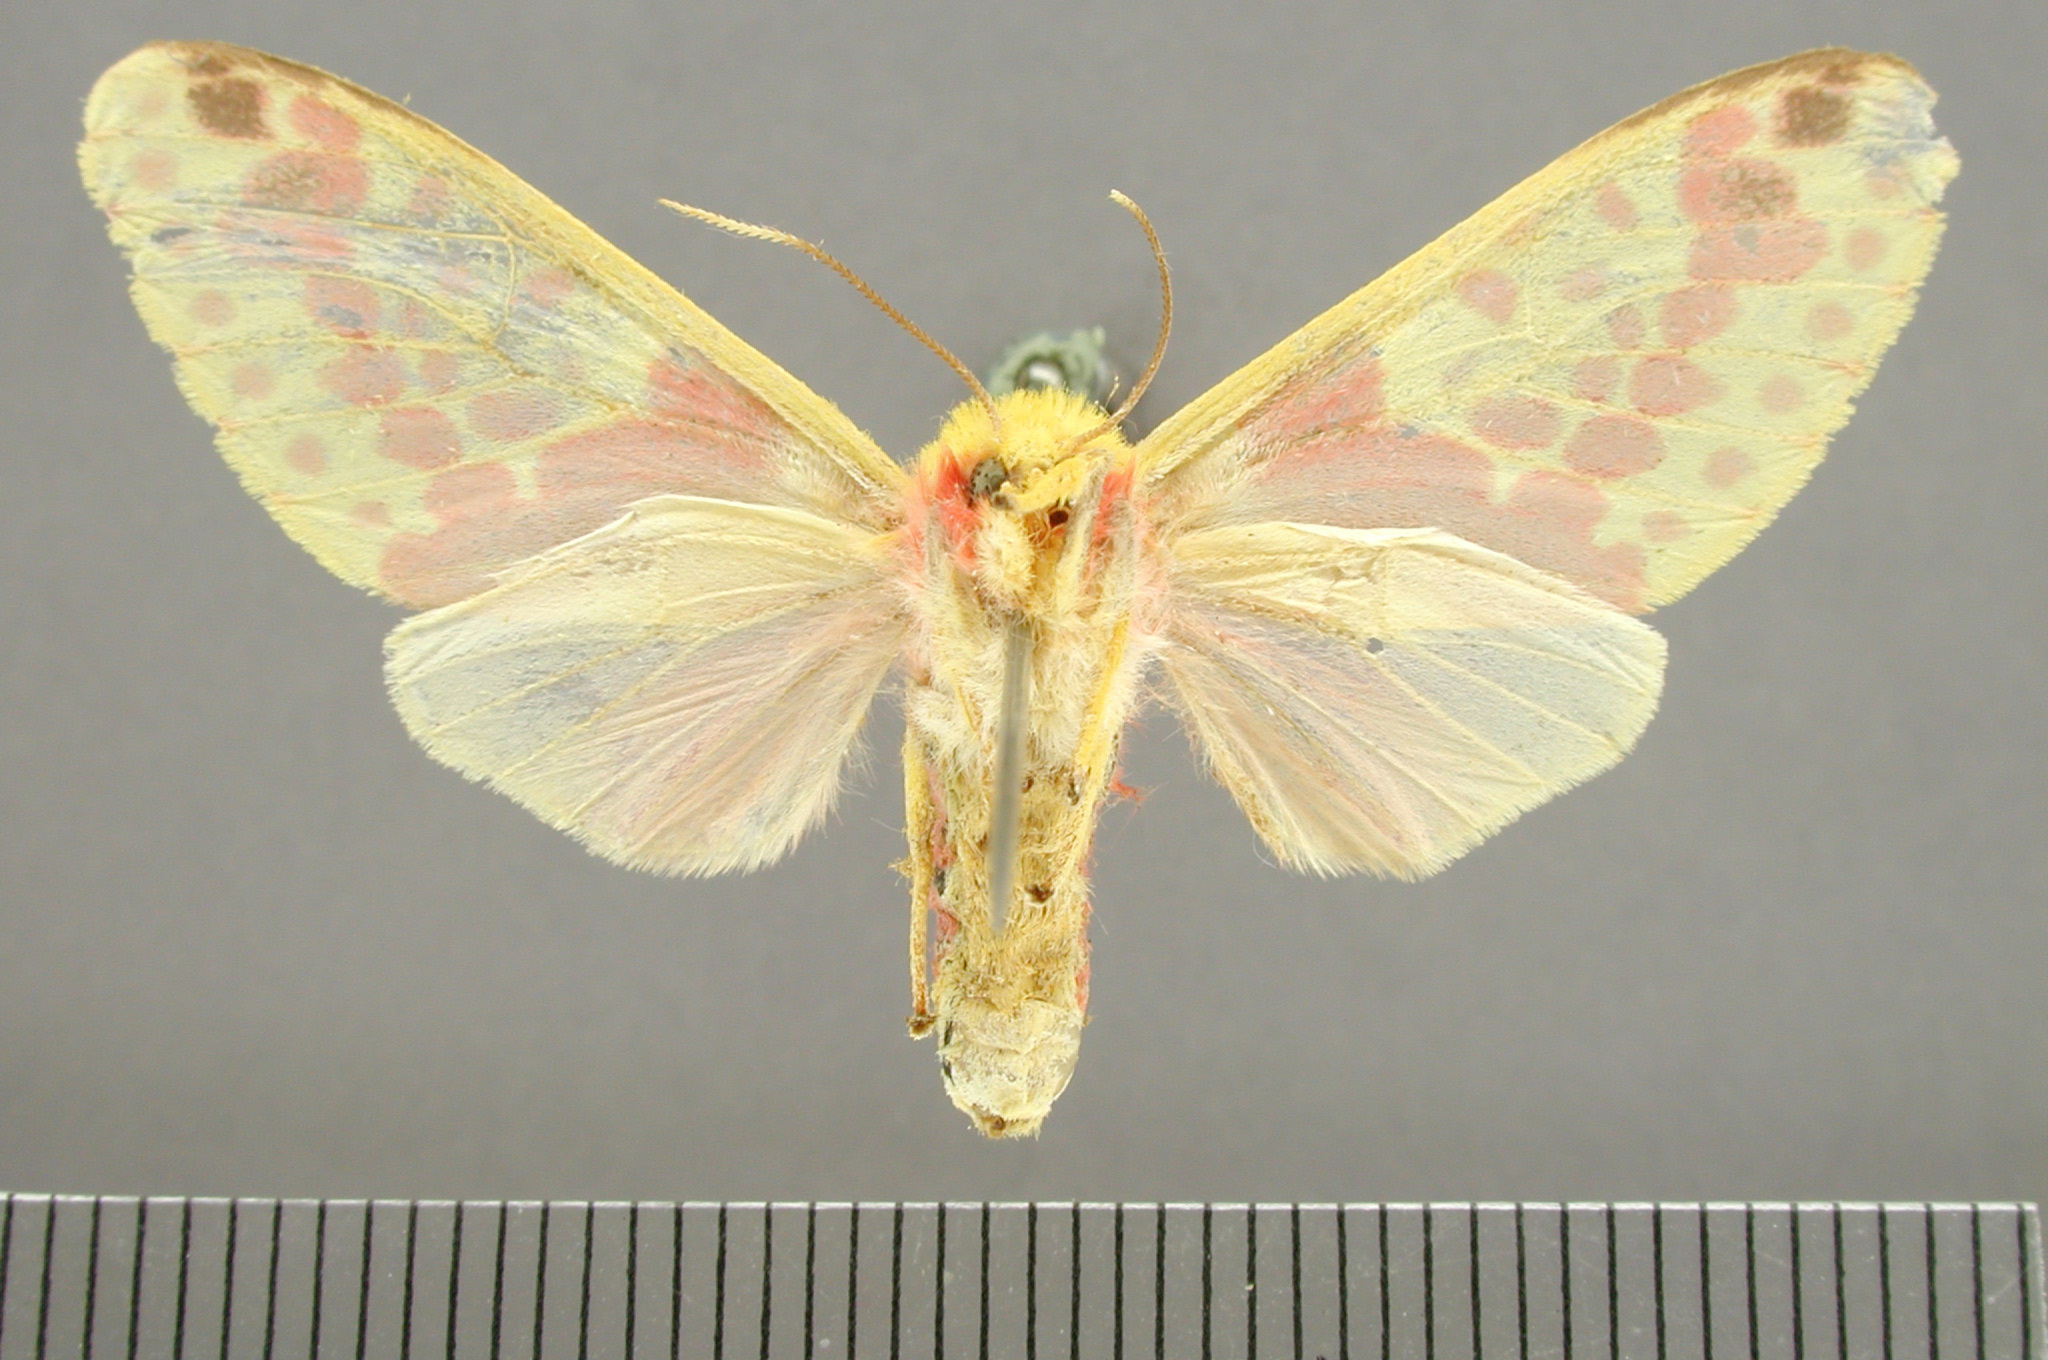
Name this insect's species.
Amaxia juvenis
